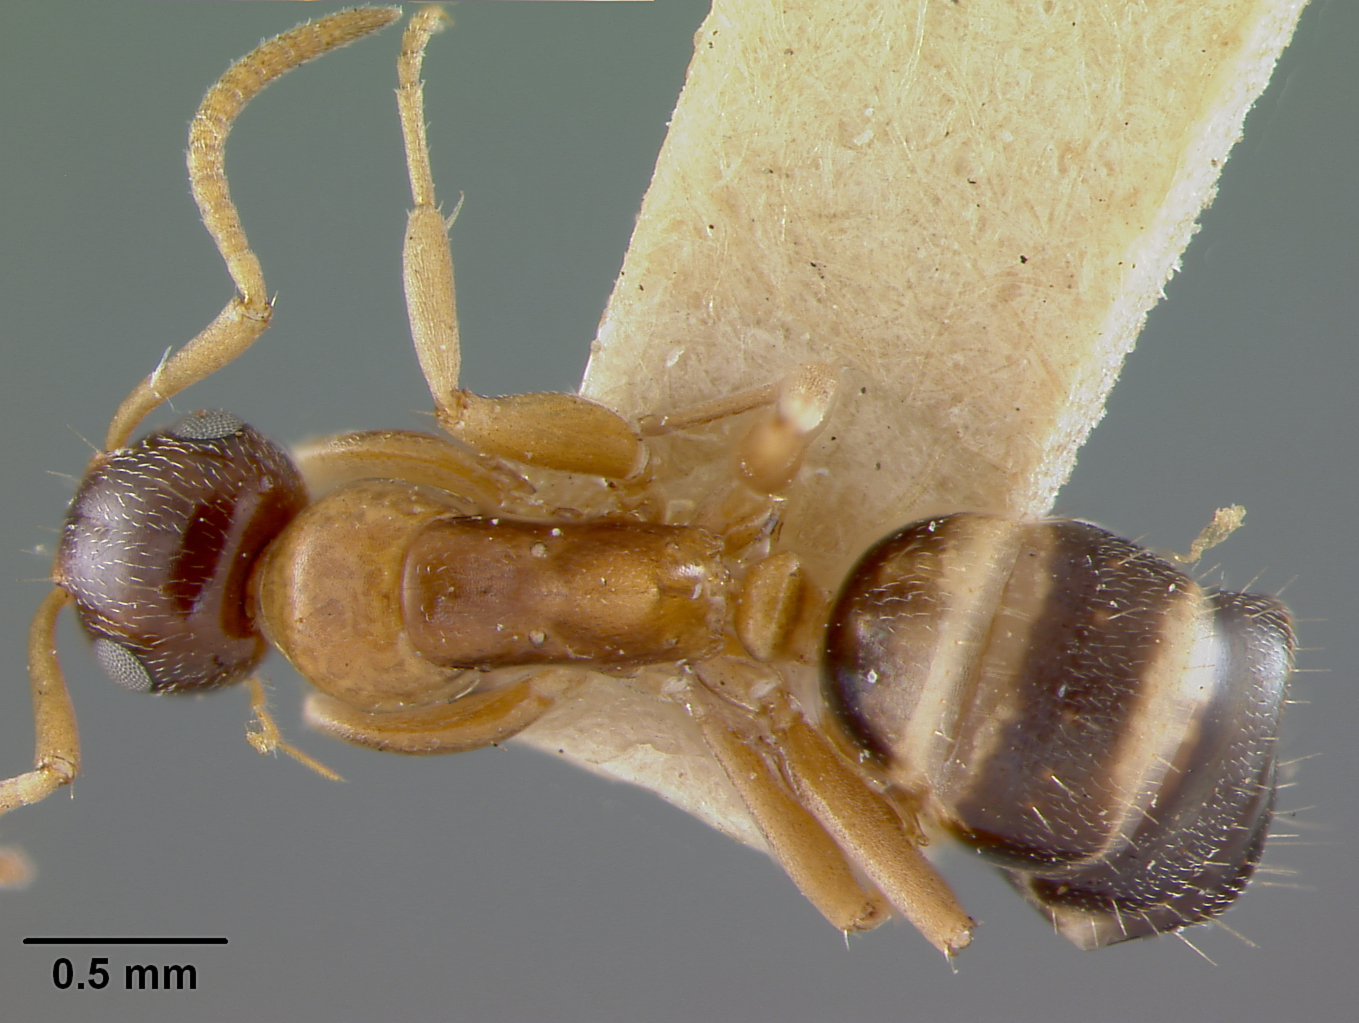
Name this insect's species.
Camponotus loa
